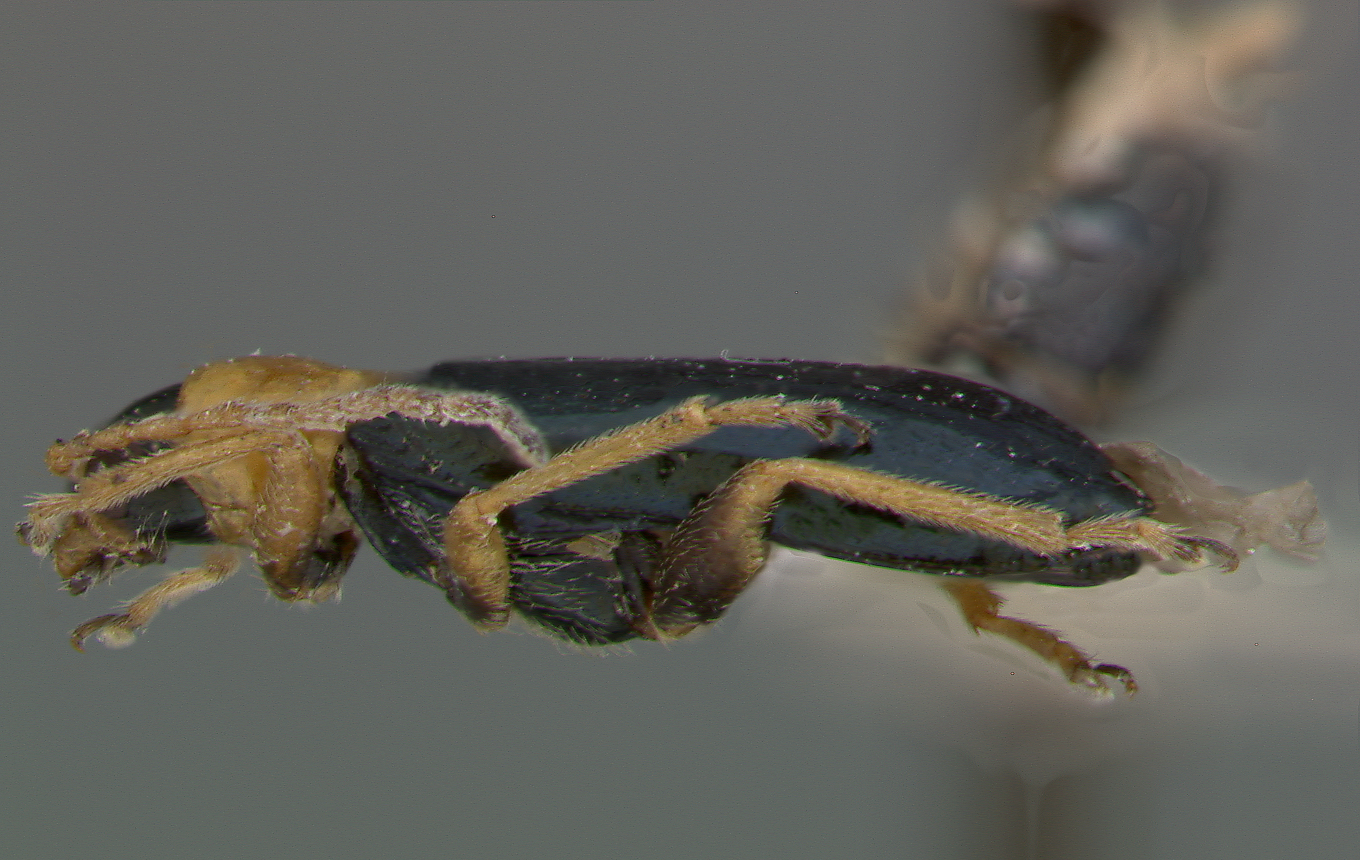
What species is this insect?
Scelolyperus carinatus
